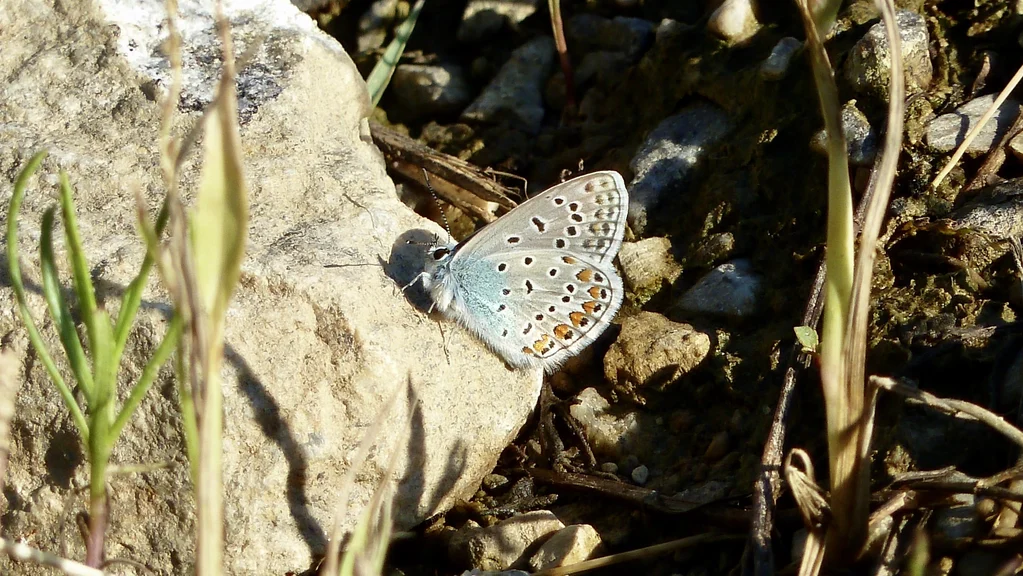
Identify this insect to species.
Polyommatus icarus
